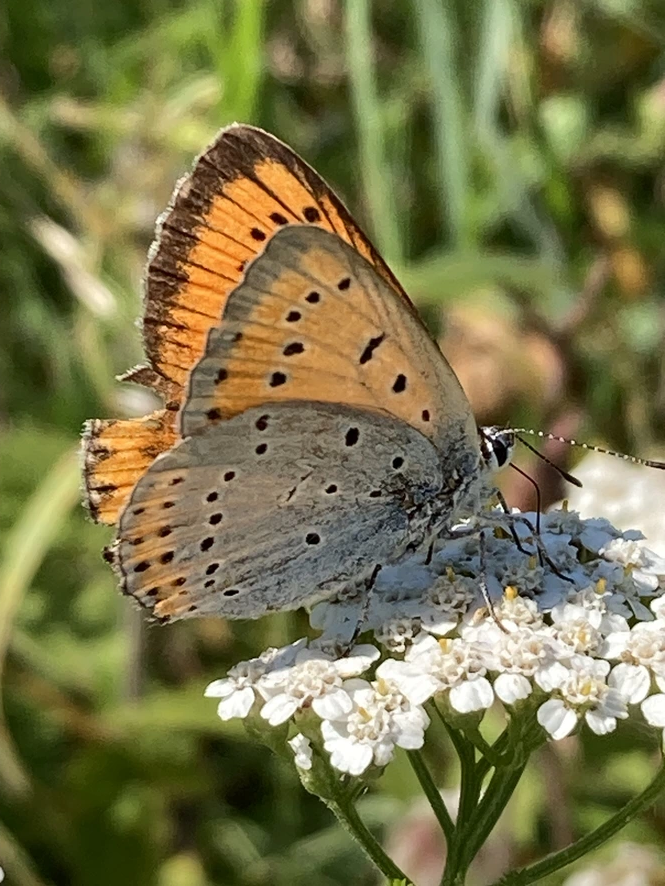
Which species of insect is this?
Lycaena dispar
